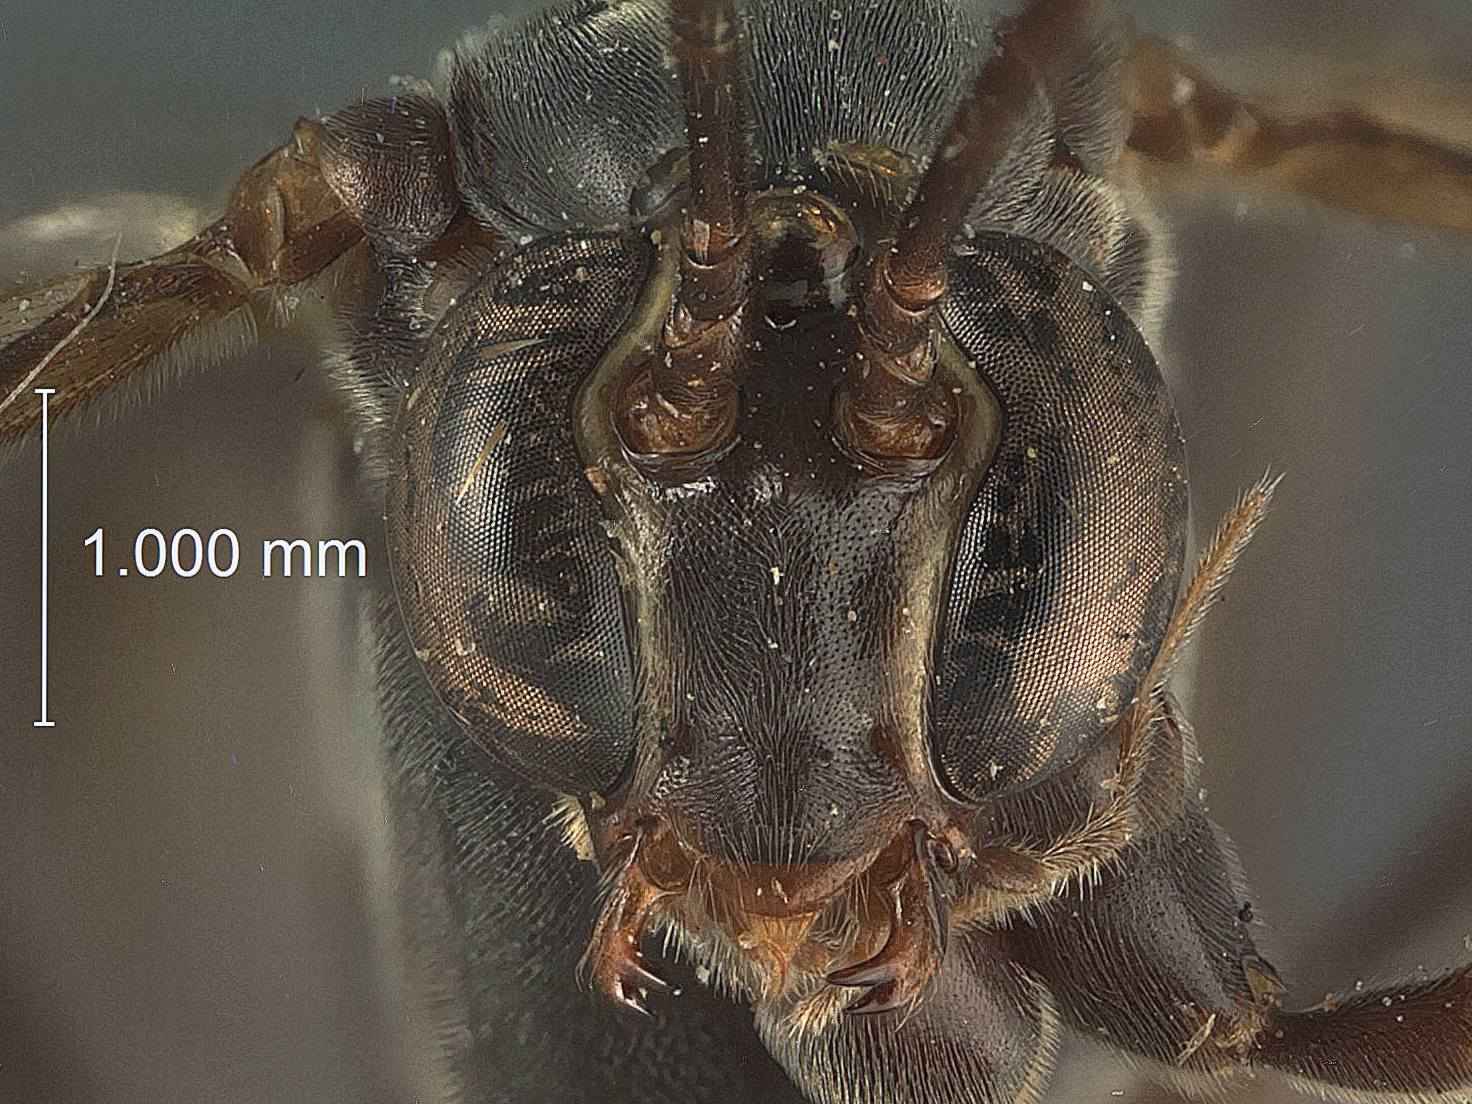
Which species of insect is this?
Enicospilus mauicola
